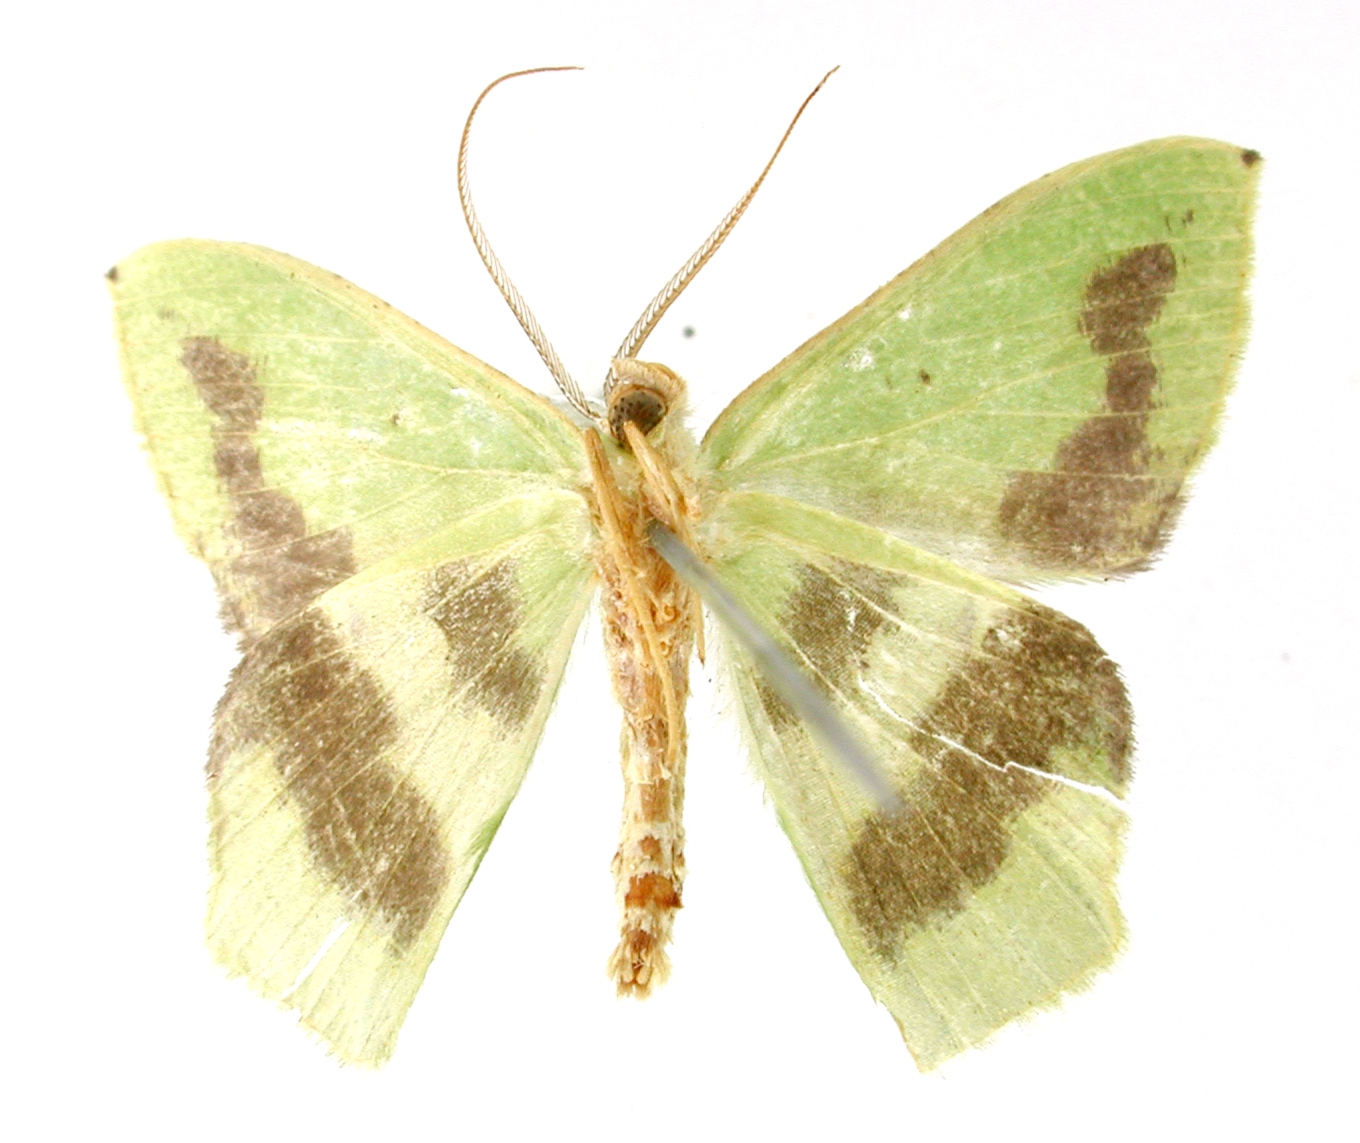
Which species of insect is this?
Melochlora affinis
